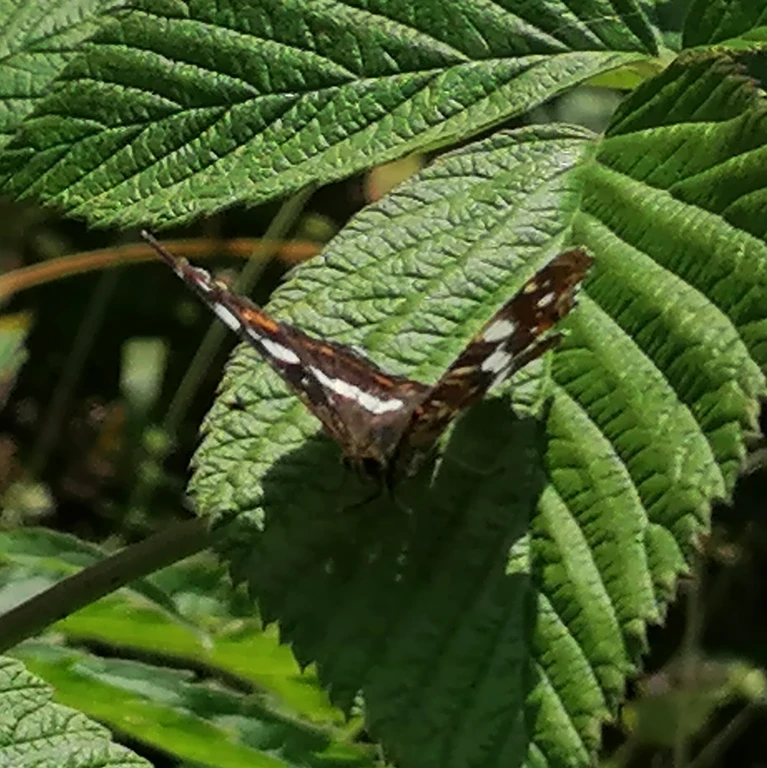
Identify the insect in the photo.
Araschnia levana
